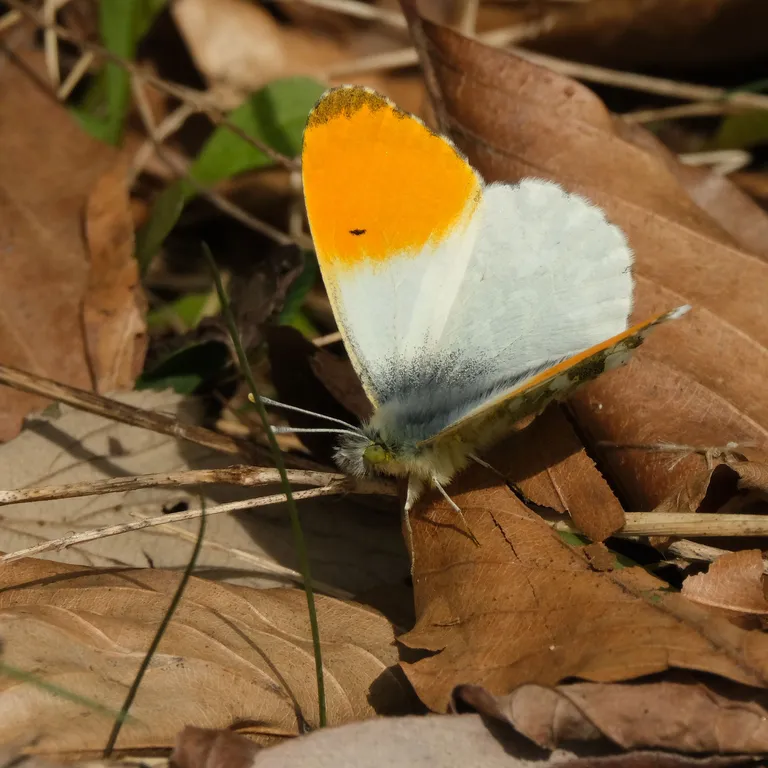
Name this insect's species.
Anthocharis cardamines
